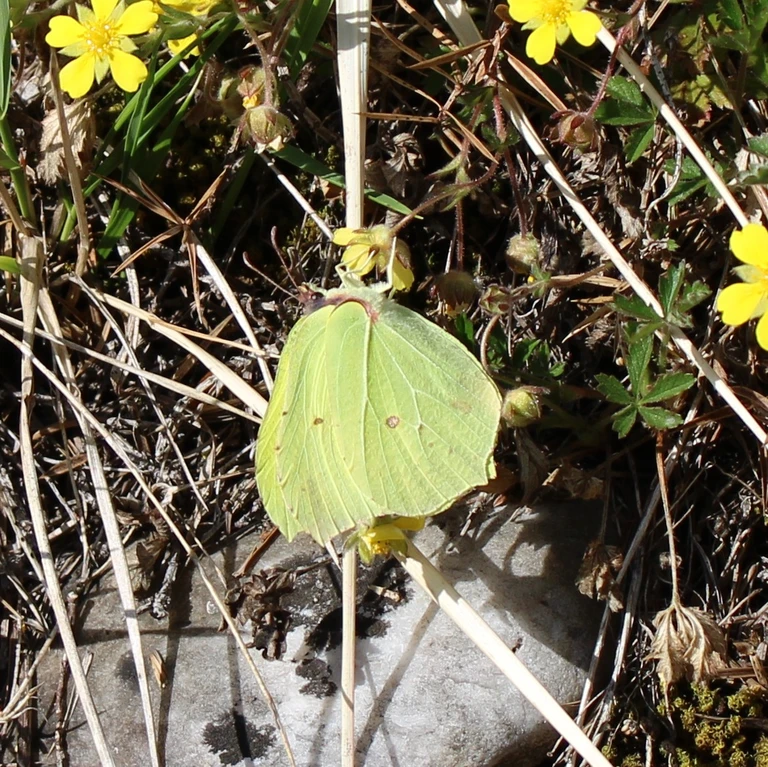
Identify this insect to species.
Gonepteryx rhamni
